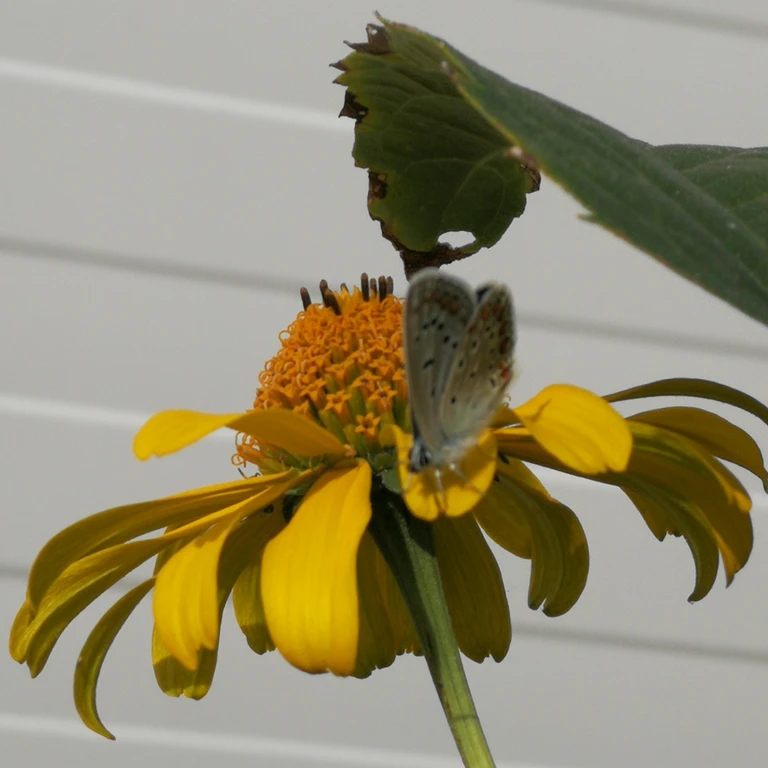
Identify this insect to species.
Polyommatus icarus
